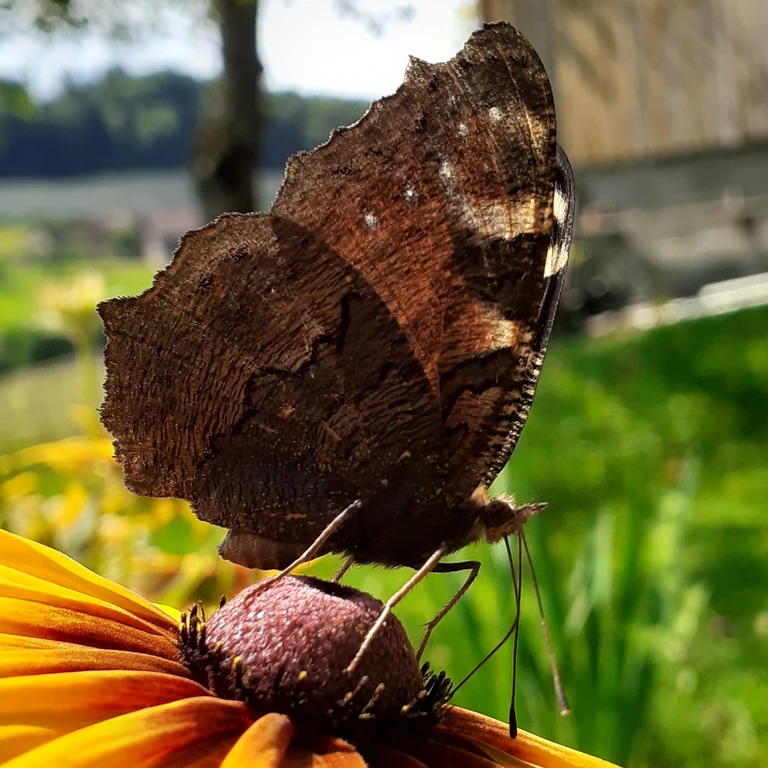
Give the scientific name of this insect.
Aglais io
